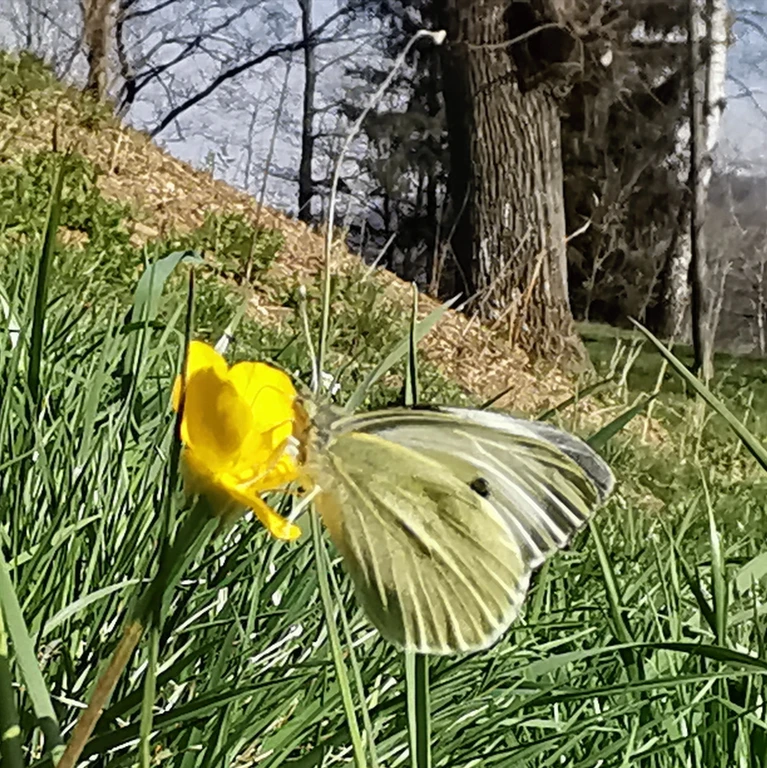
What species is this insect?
Pieris brassicae
